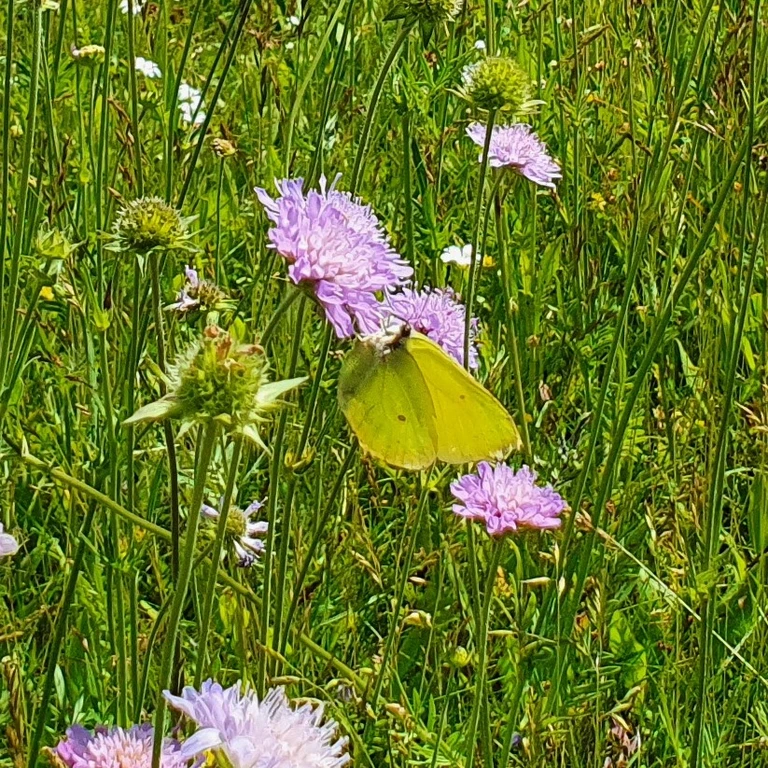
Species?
Gonepteryx rhamni
